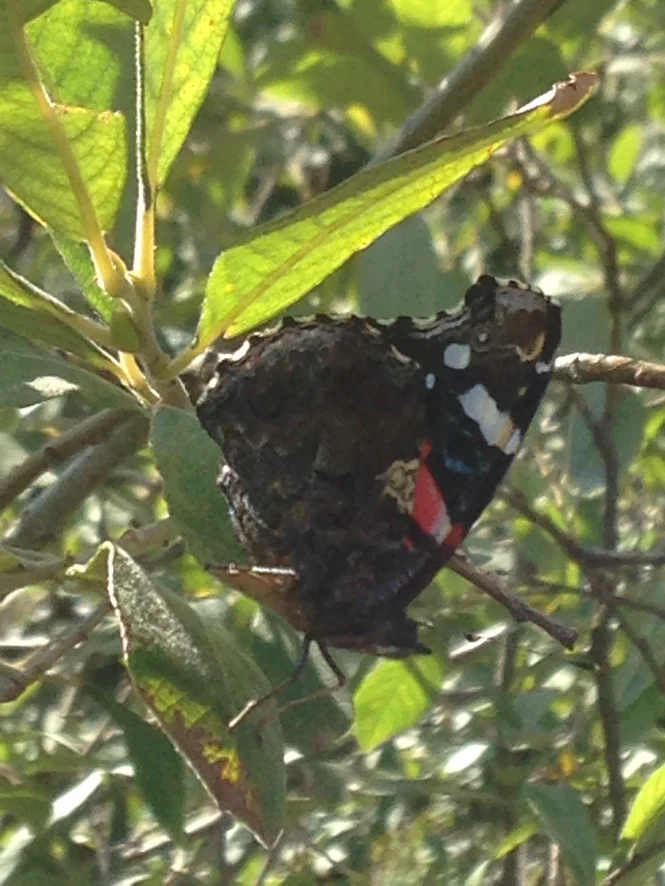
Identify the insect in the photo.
Vanessa atalanta
